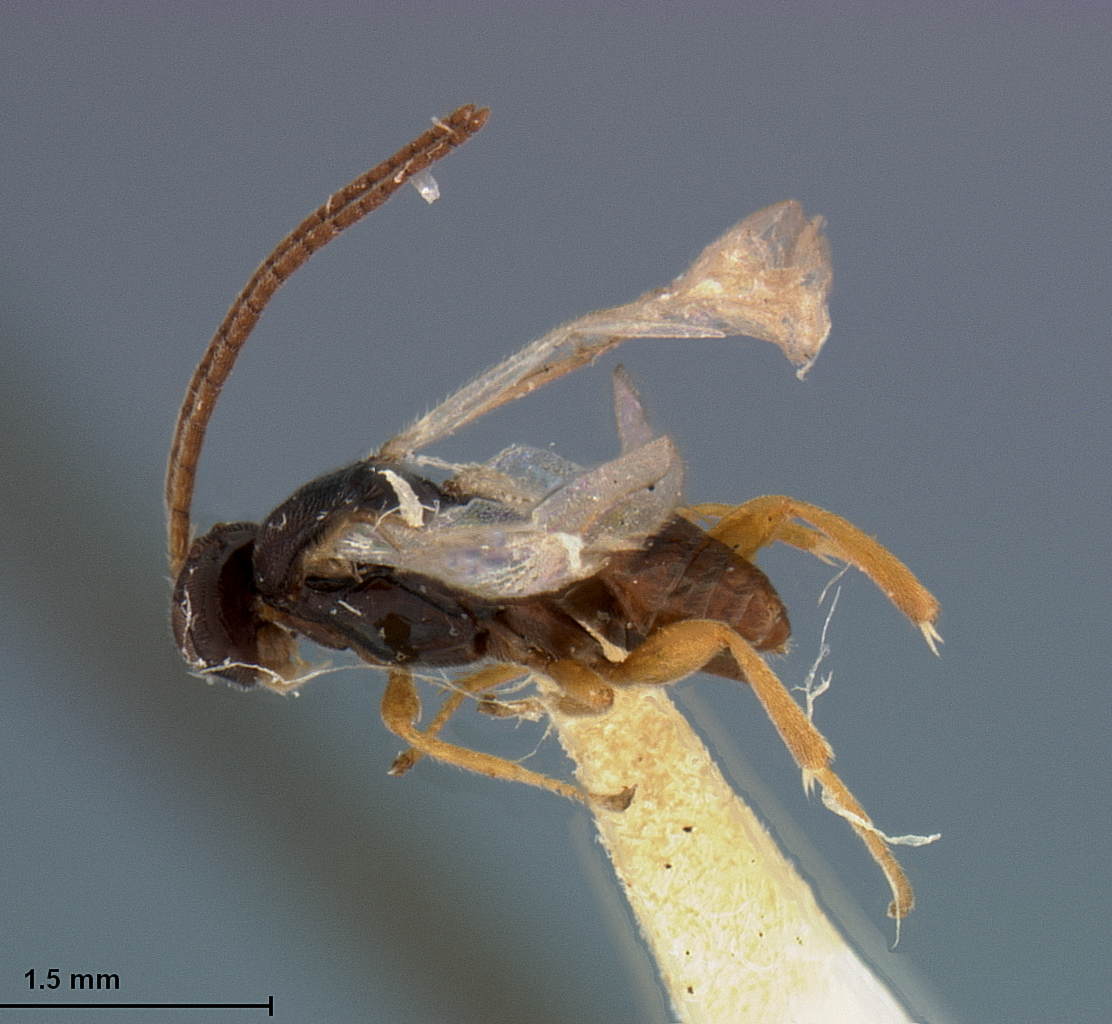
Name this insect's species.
Apanteles acerontiae
